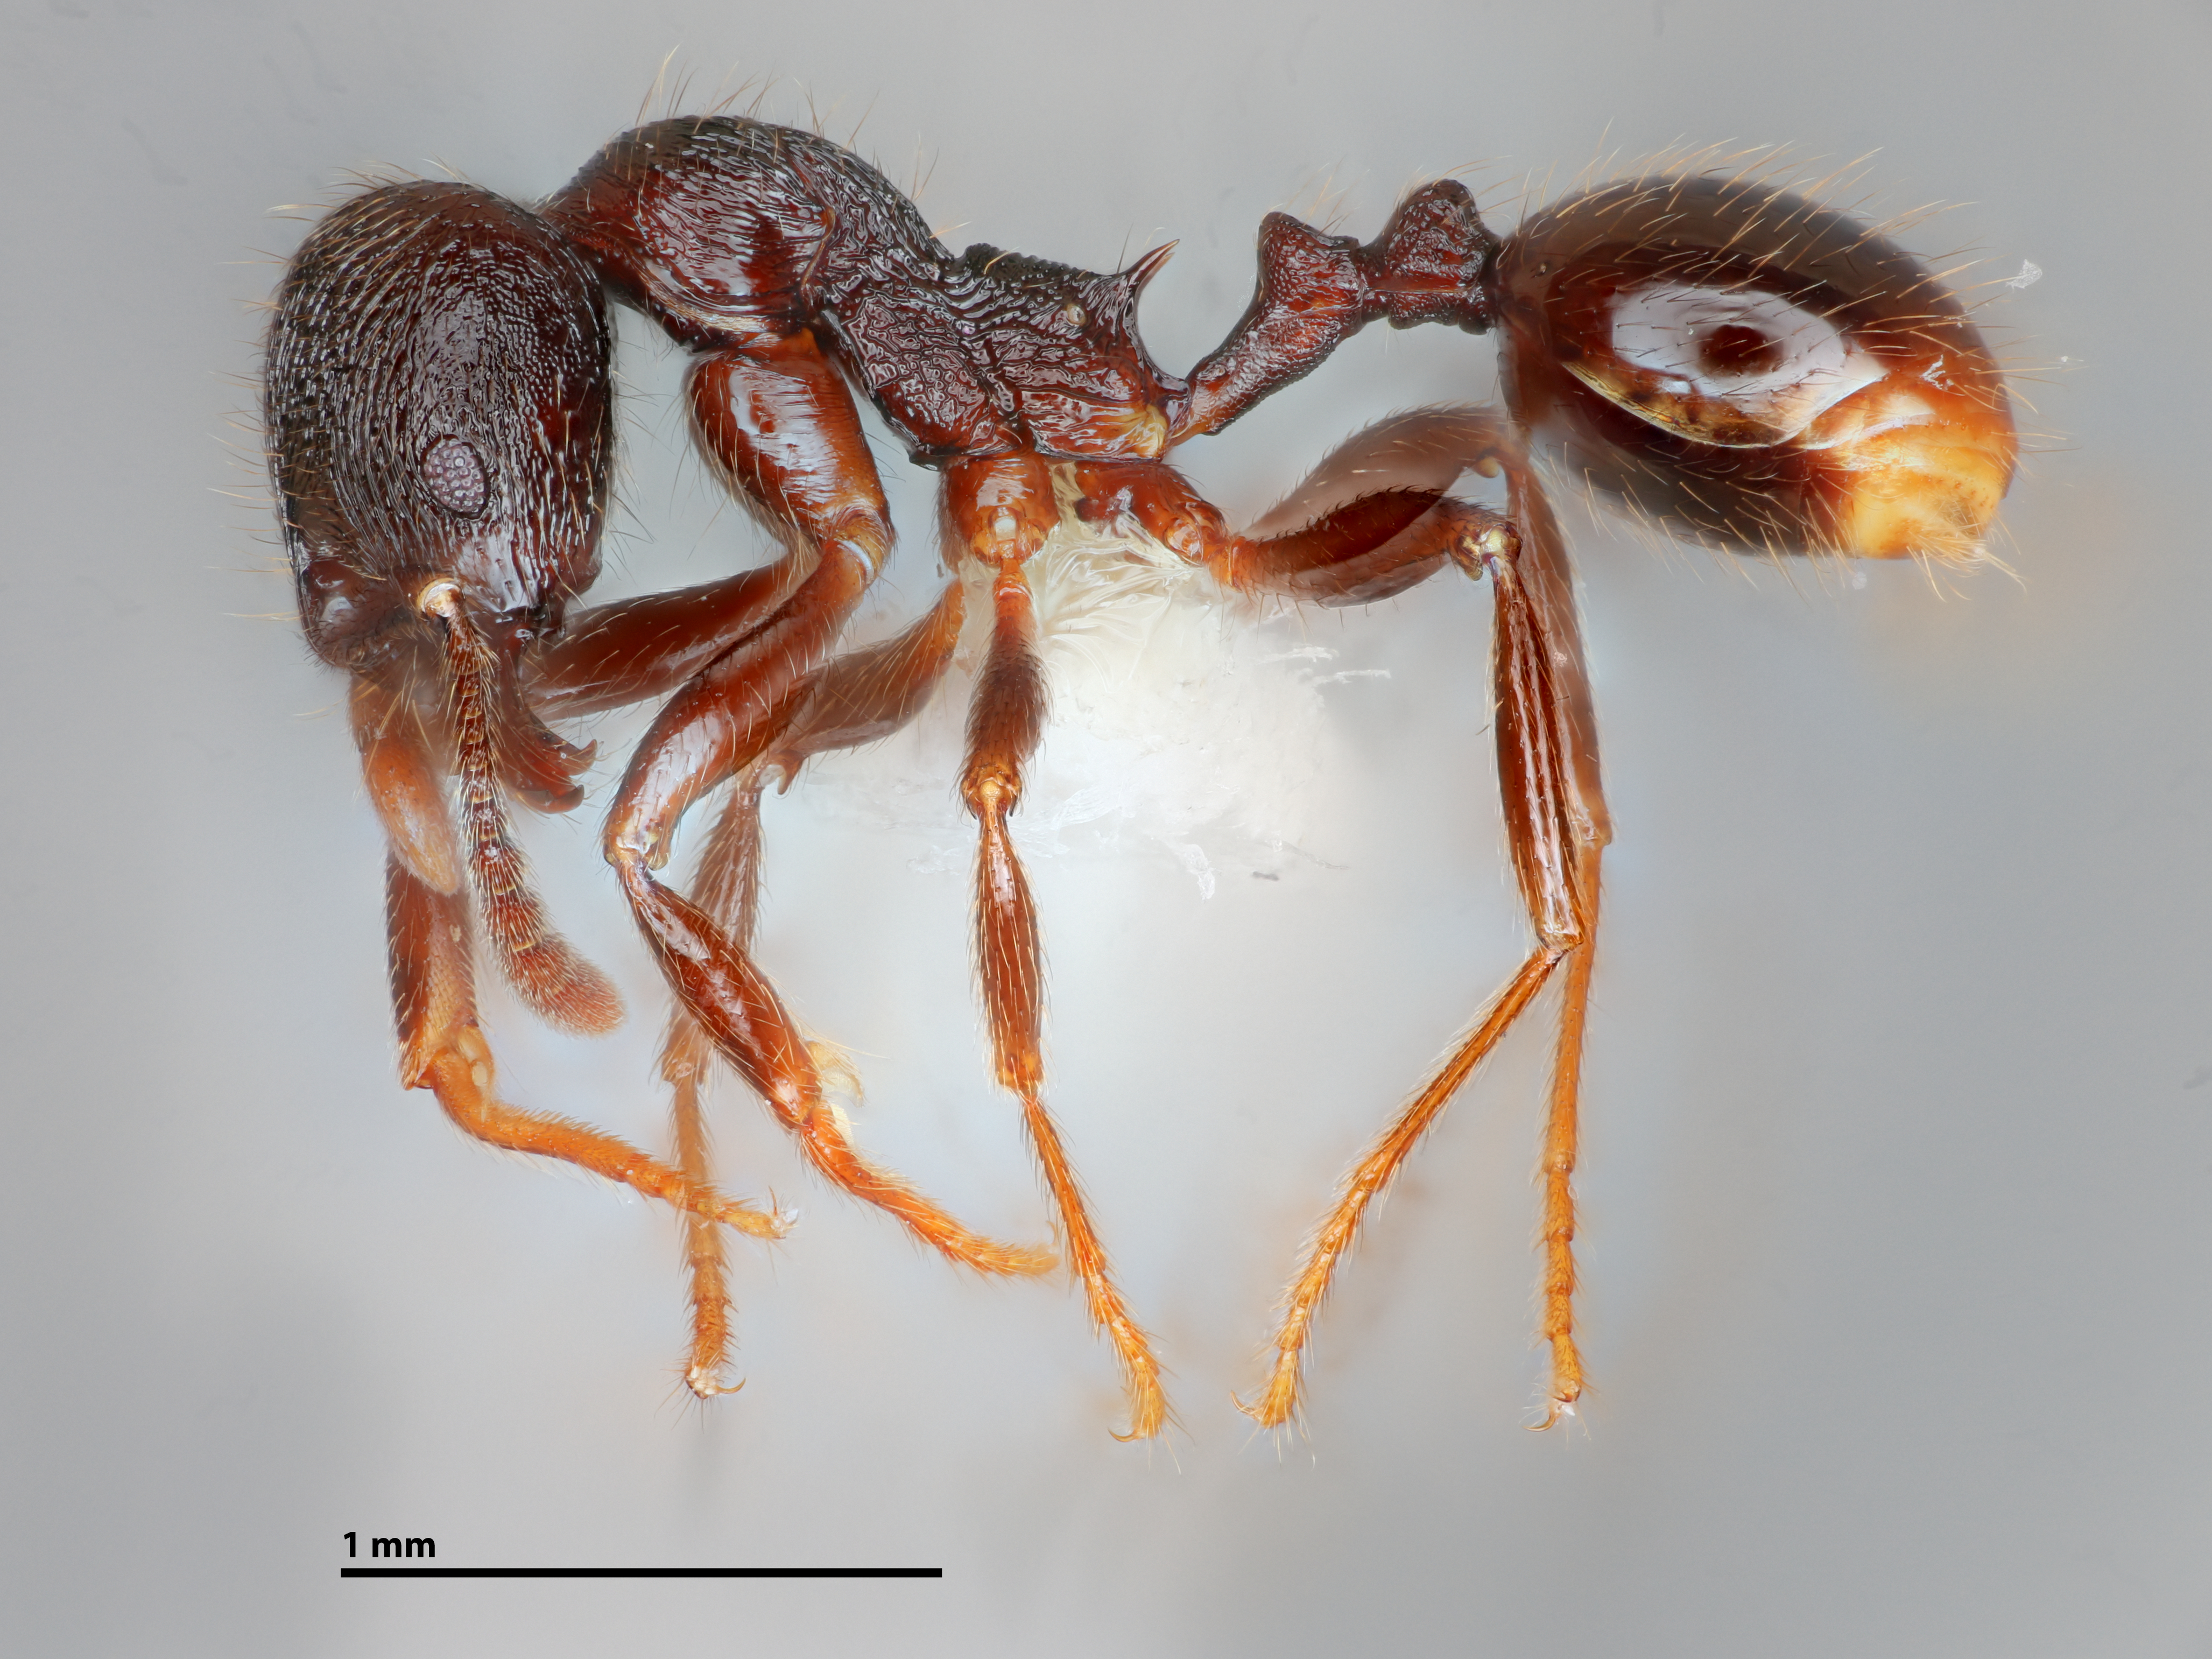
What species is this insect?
Stenamma leptospinum
